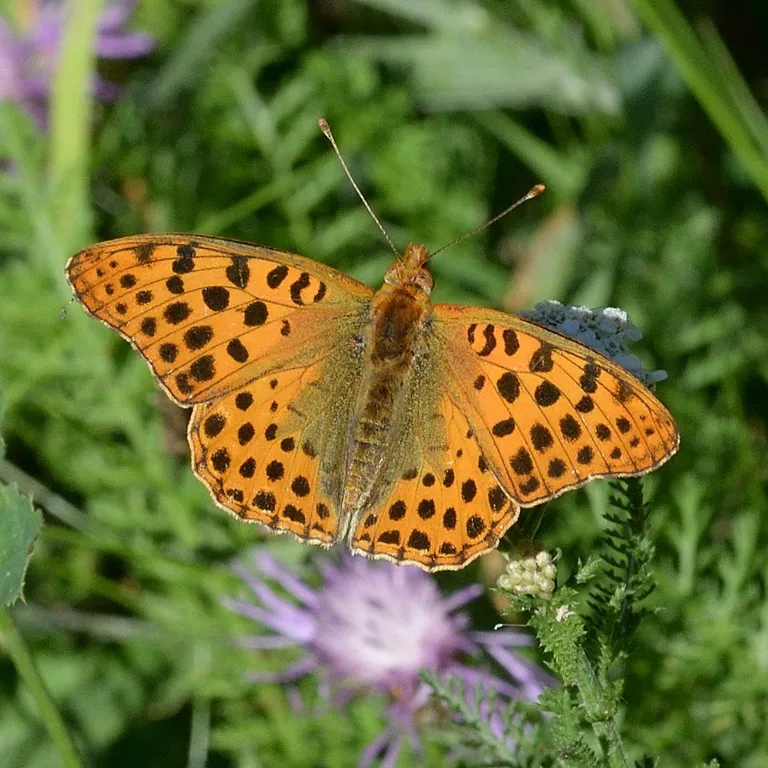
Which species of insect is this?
Issoria lathonia
